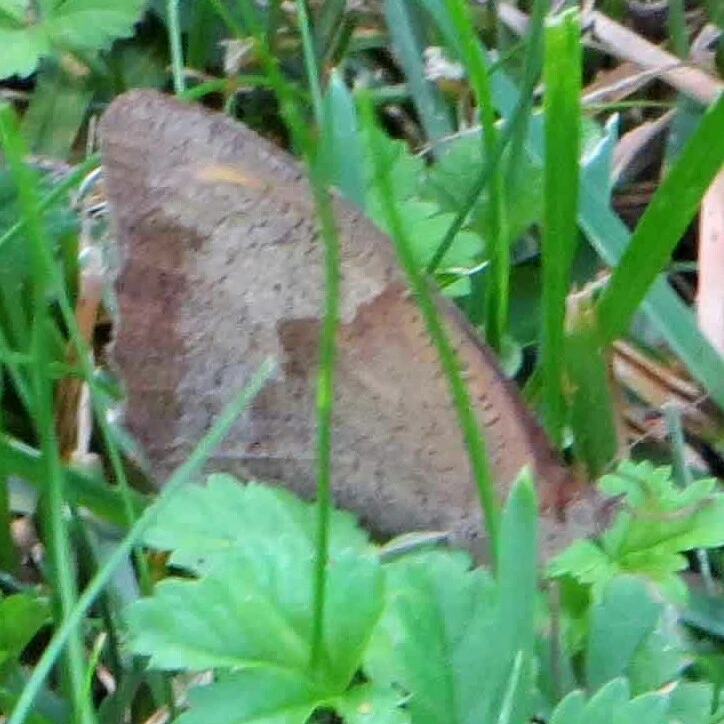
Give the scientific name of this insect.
Maniola jurtina
